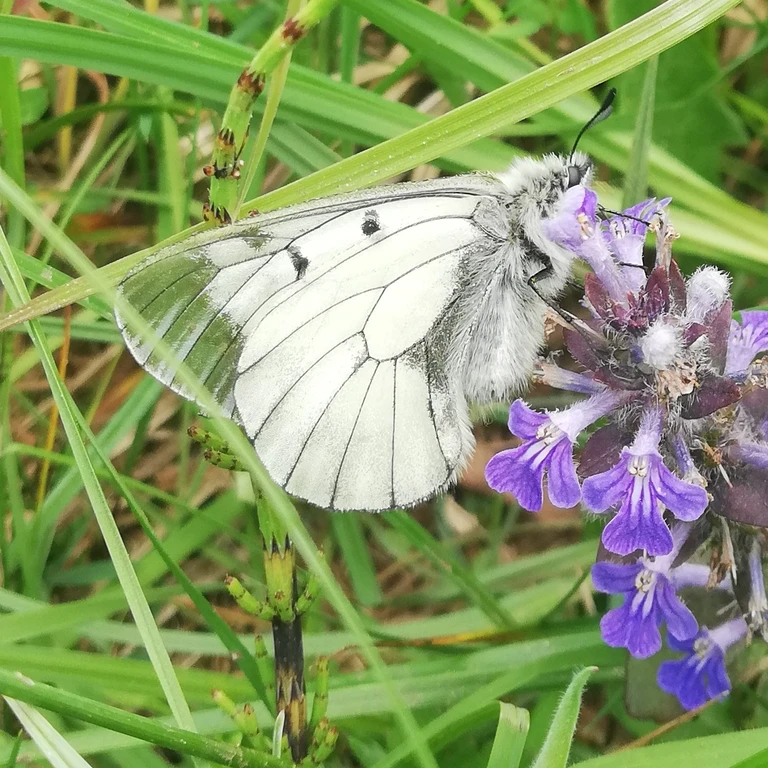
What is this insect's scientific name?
Parnassius mnemosyne
